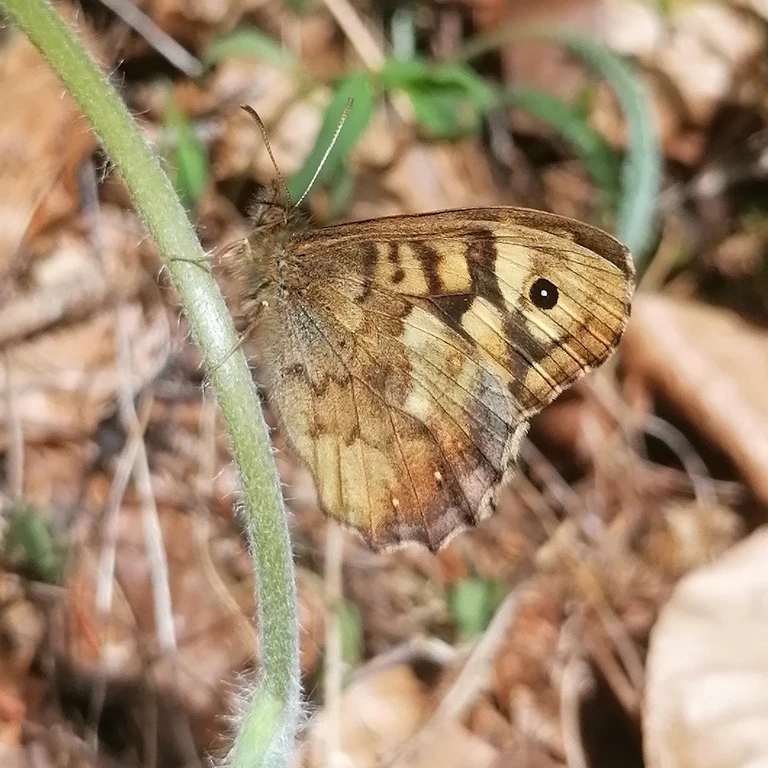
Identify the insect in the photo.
Pararge aegeria
